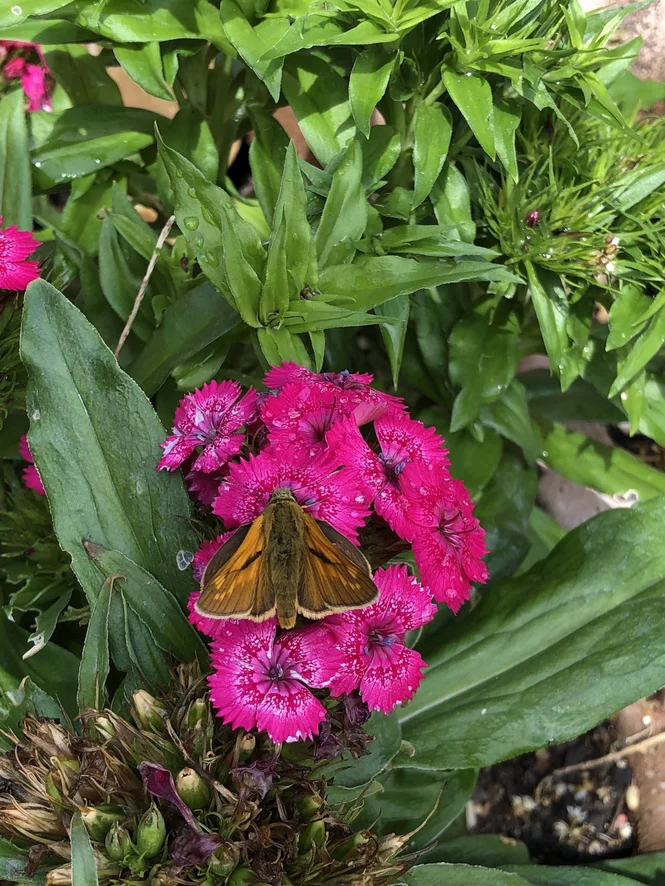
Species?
Ochlodes sylvanus (also Ochlodes venata)
